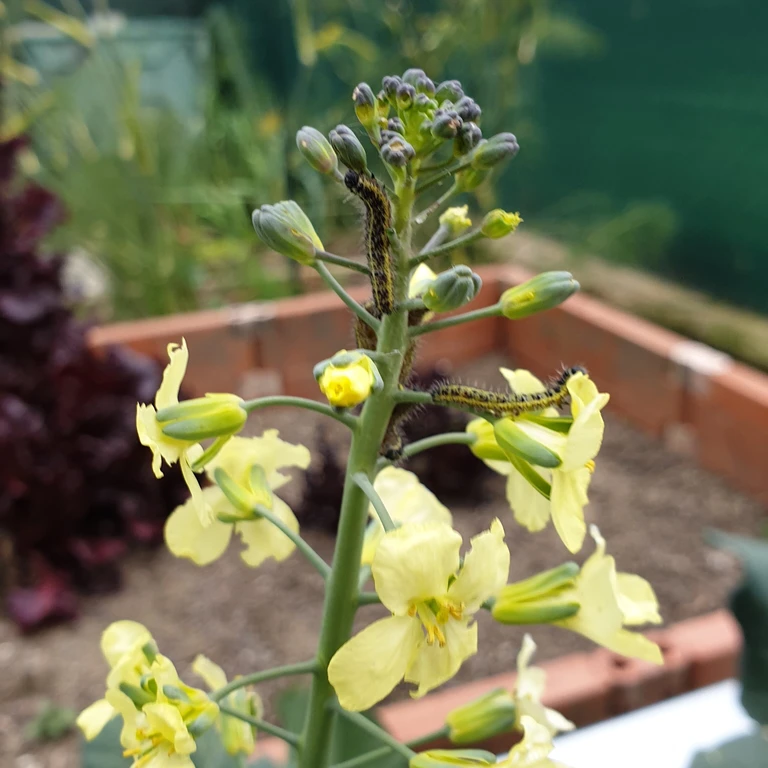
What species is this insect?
Pieris brassicae
